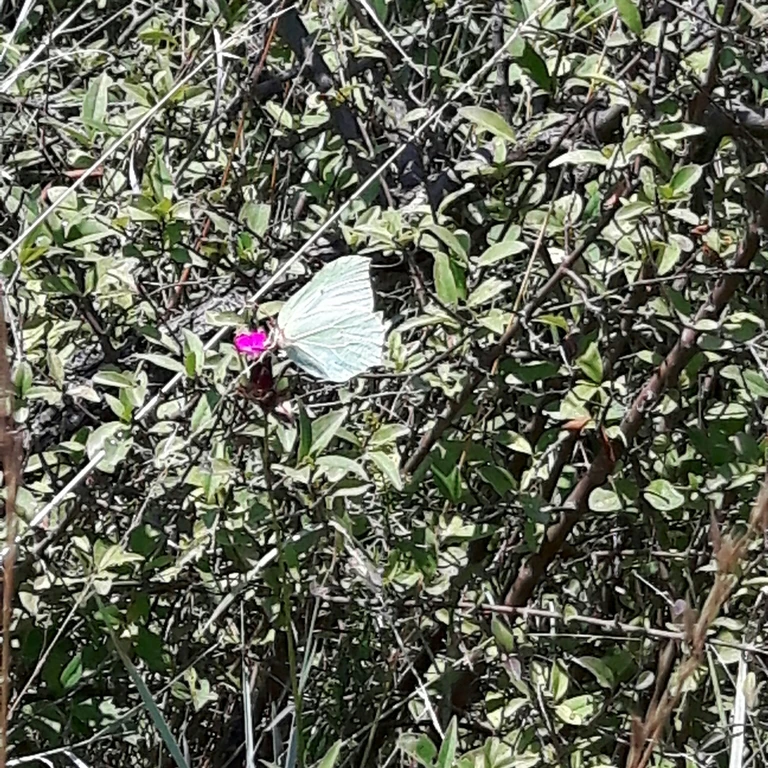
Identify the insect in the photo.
Gonepteryx rhamni
